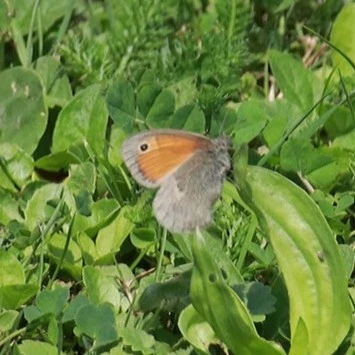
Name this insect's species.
Coenonympha pamphilus
